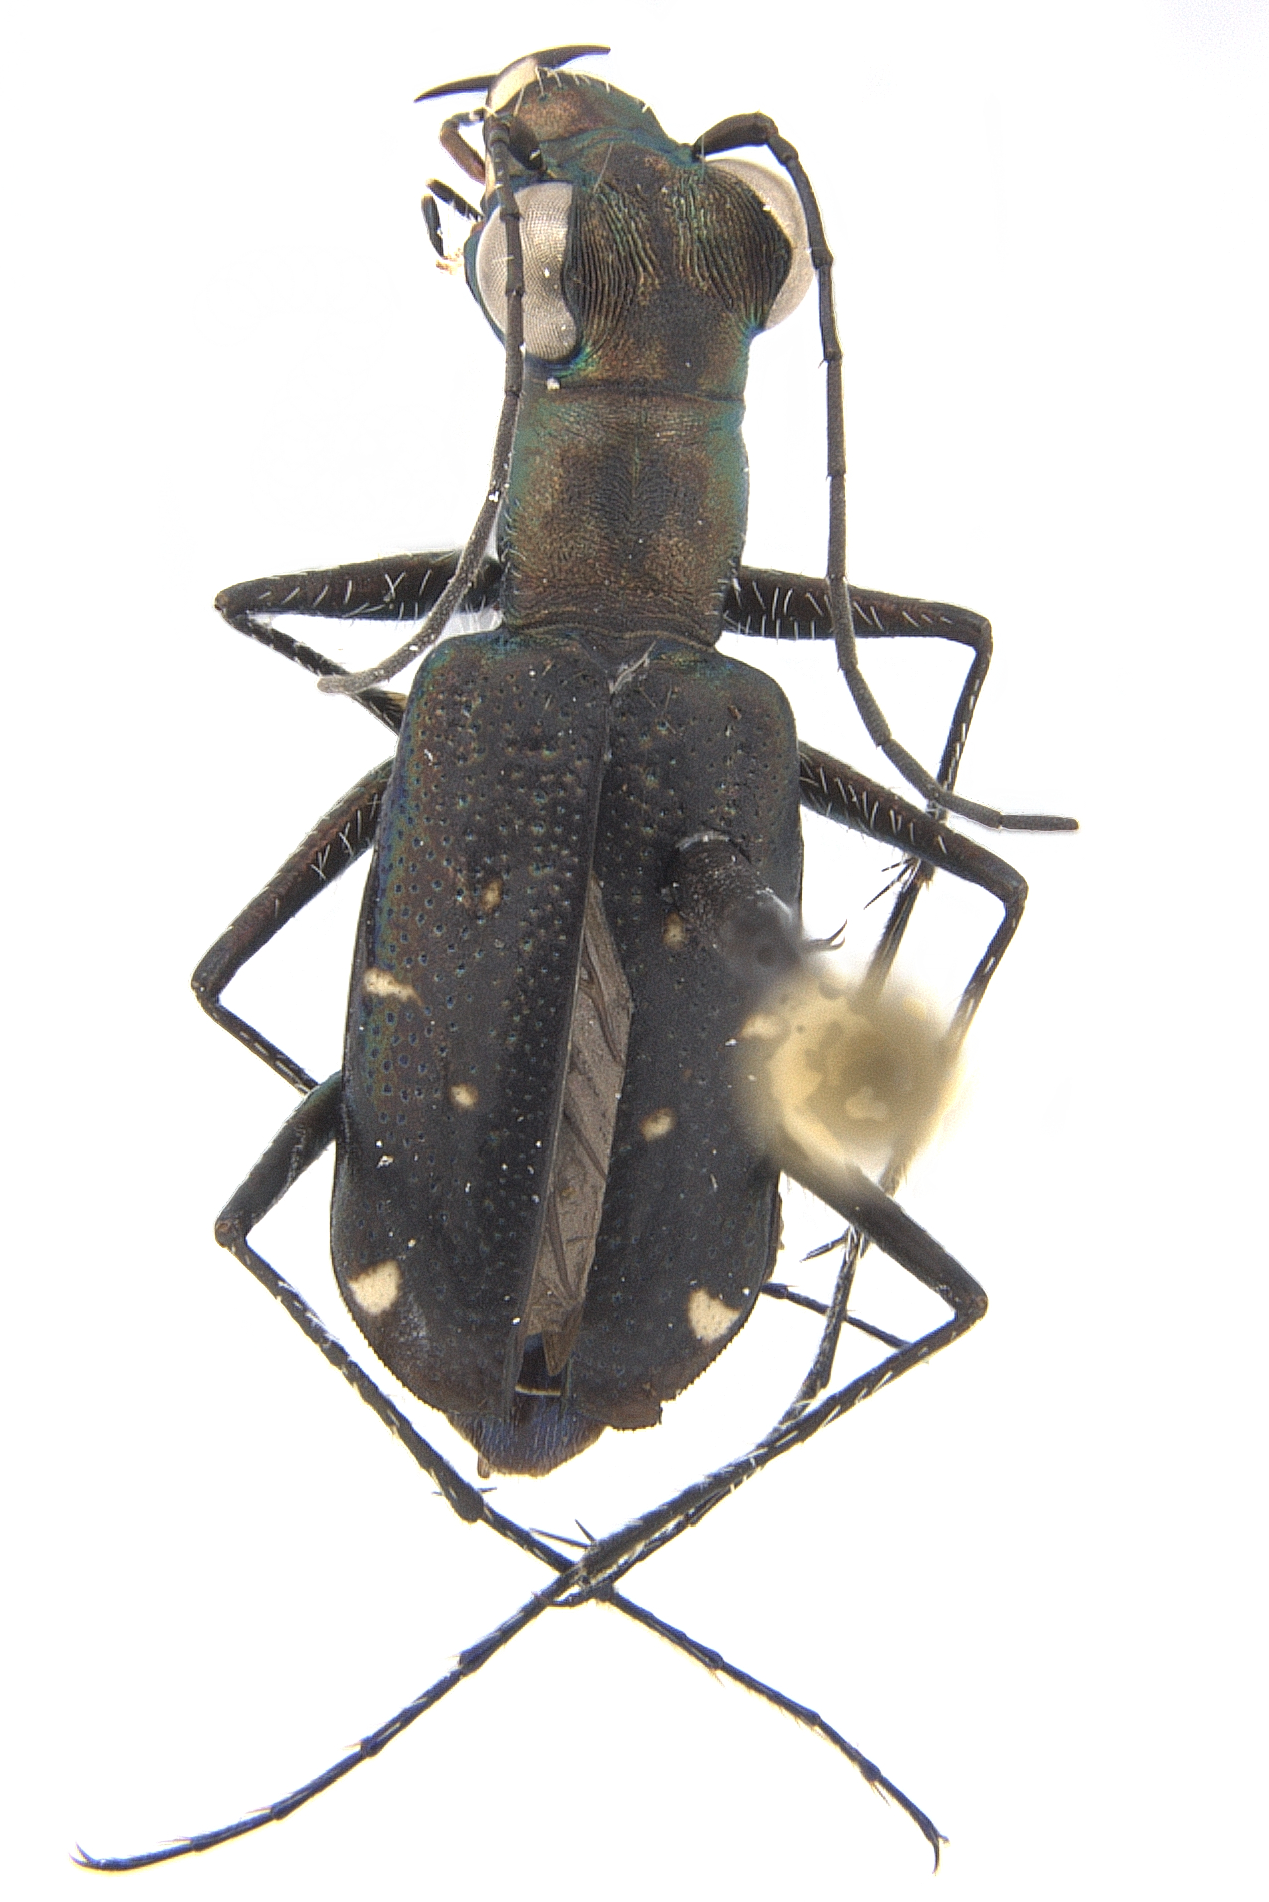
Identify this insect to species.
Cicindela belli
